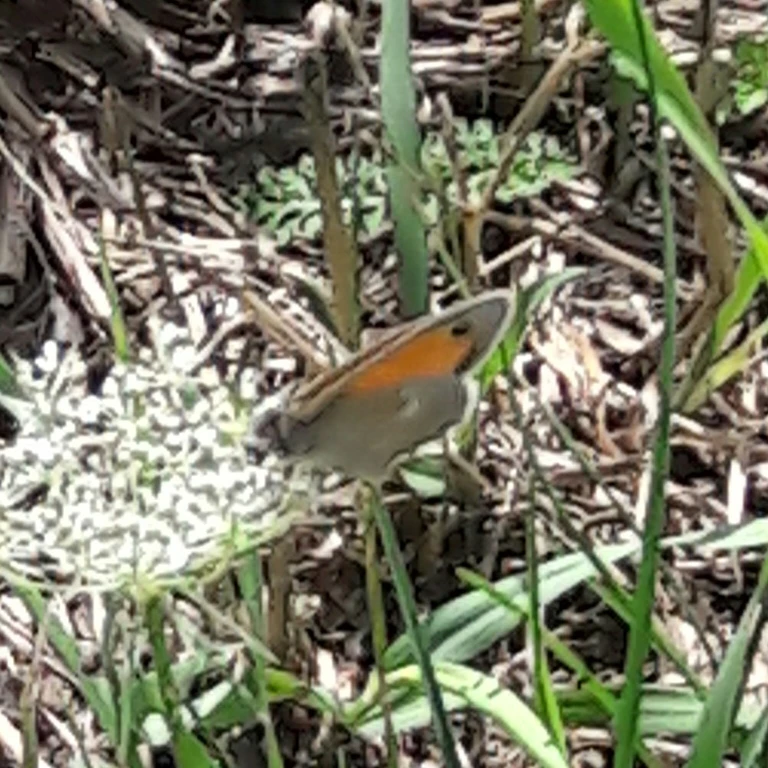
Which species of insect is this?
Coenonympha pamphilus
